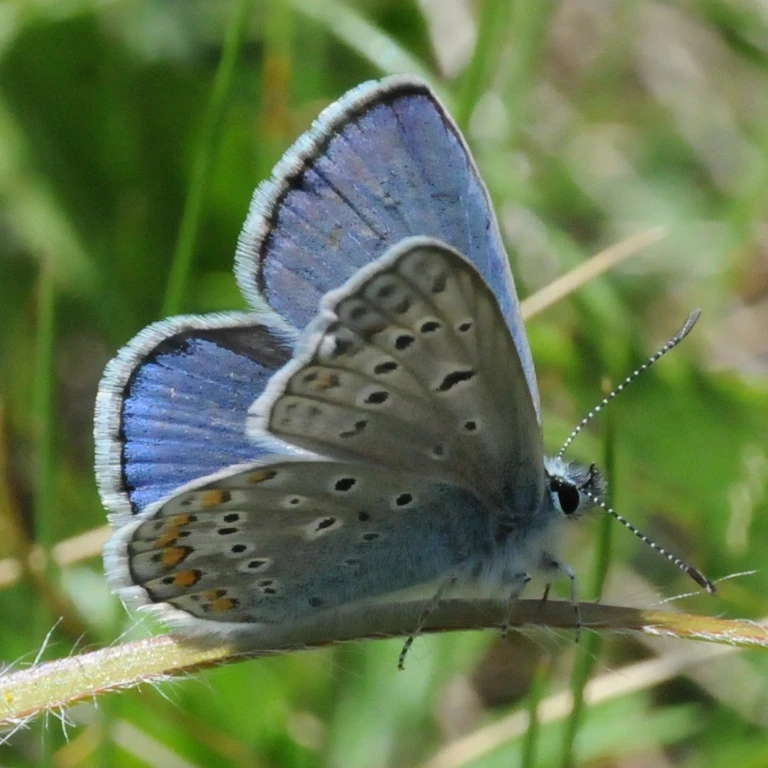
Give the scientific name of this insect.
Polyommatus icarus
